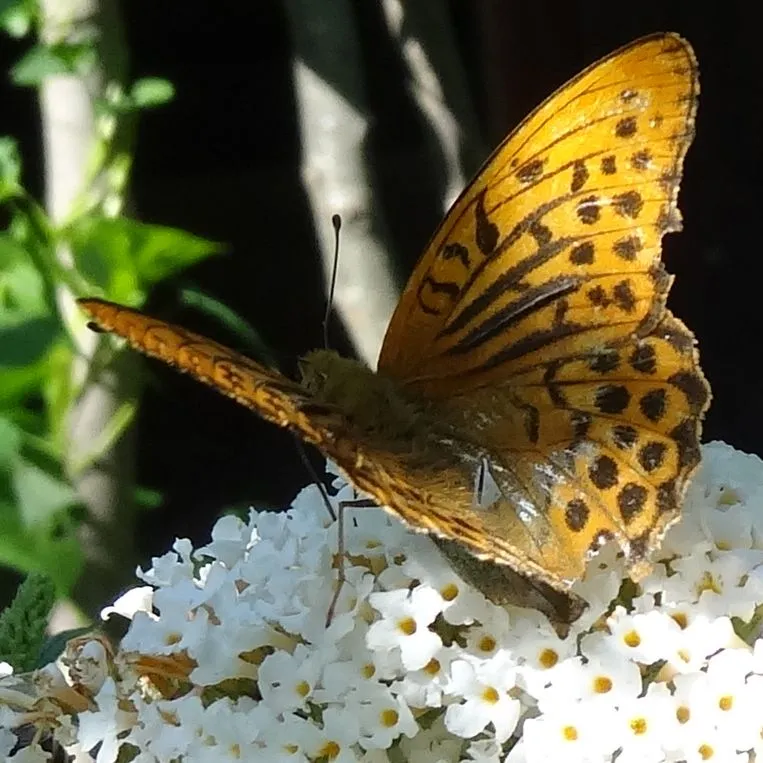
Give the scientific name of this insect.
Argynnis paphia
